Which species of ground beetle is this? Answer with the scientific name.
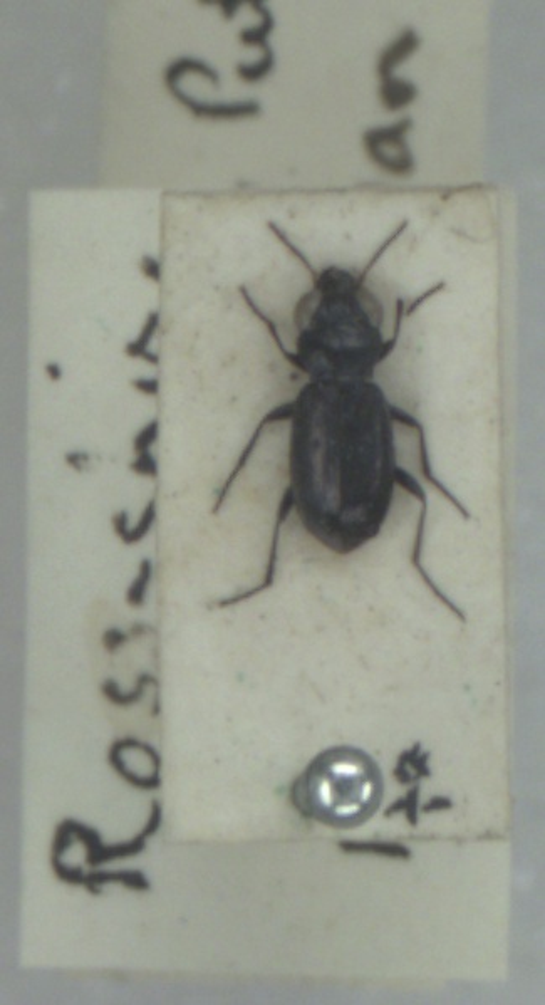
Notiophilus germinyi
